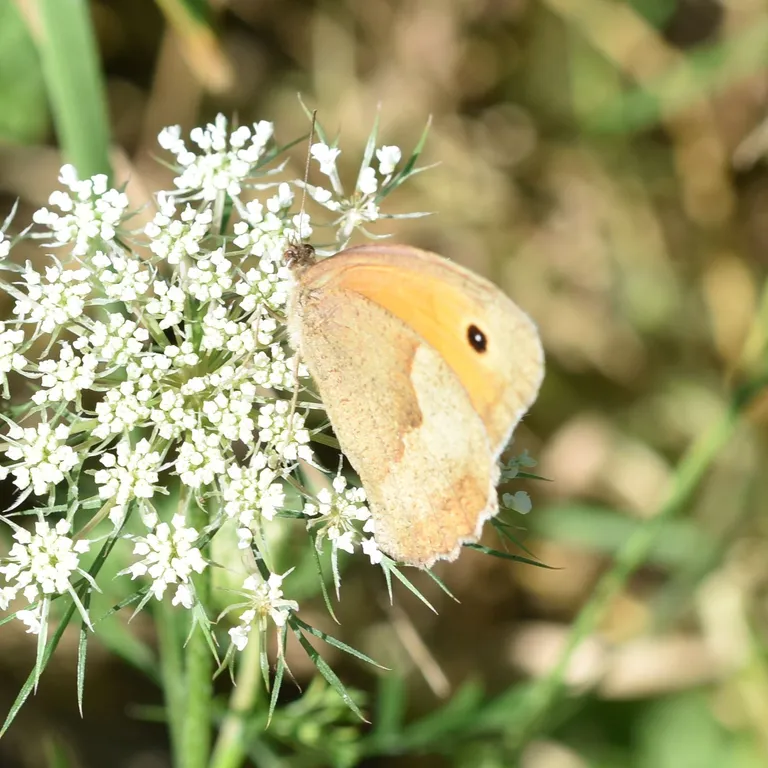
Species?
Maniola jurtina
